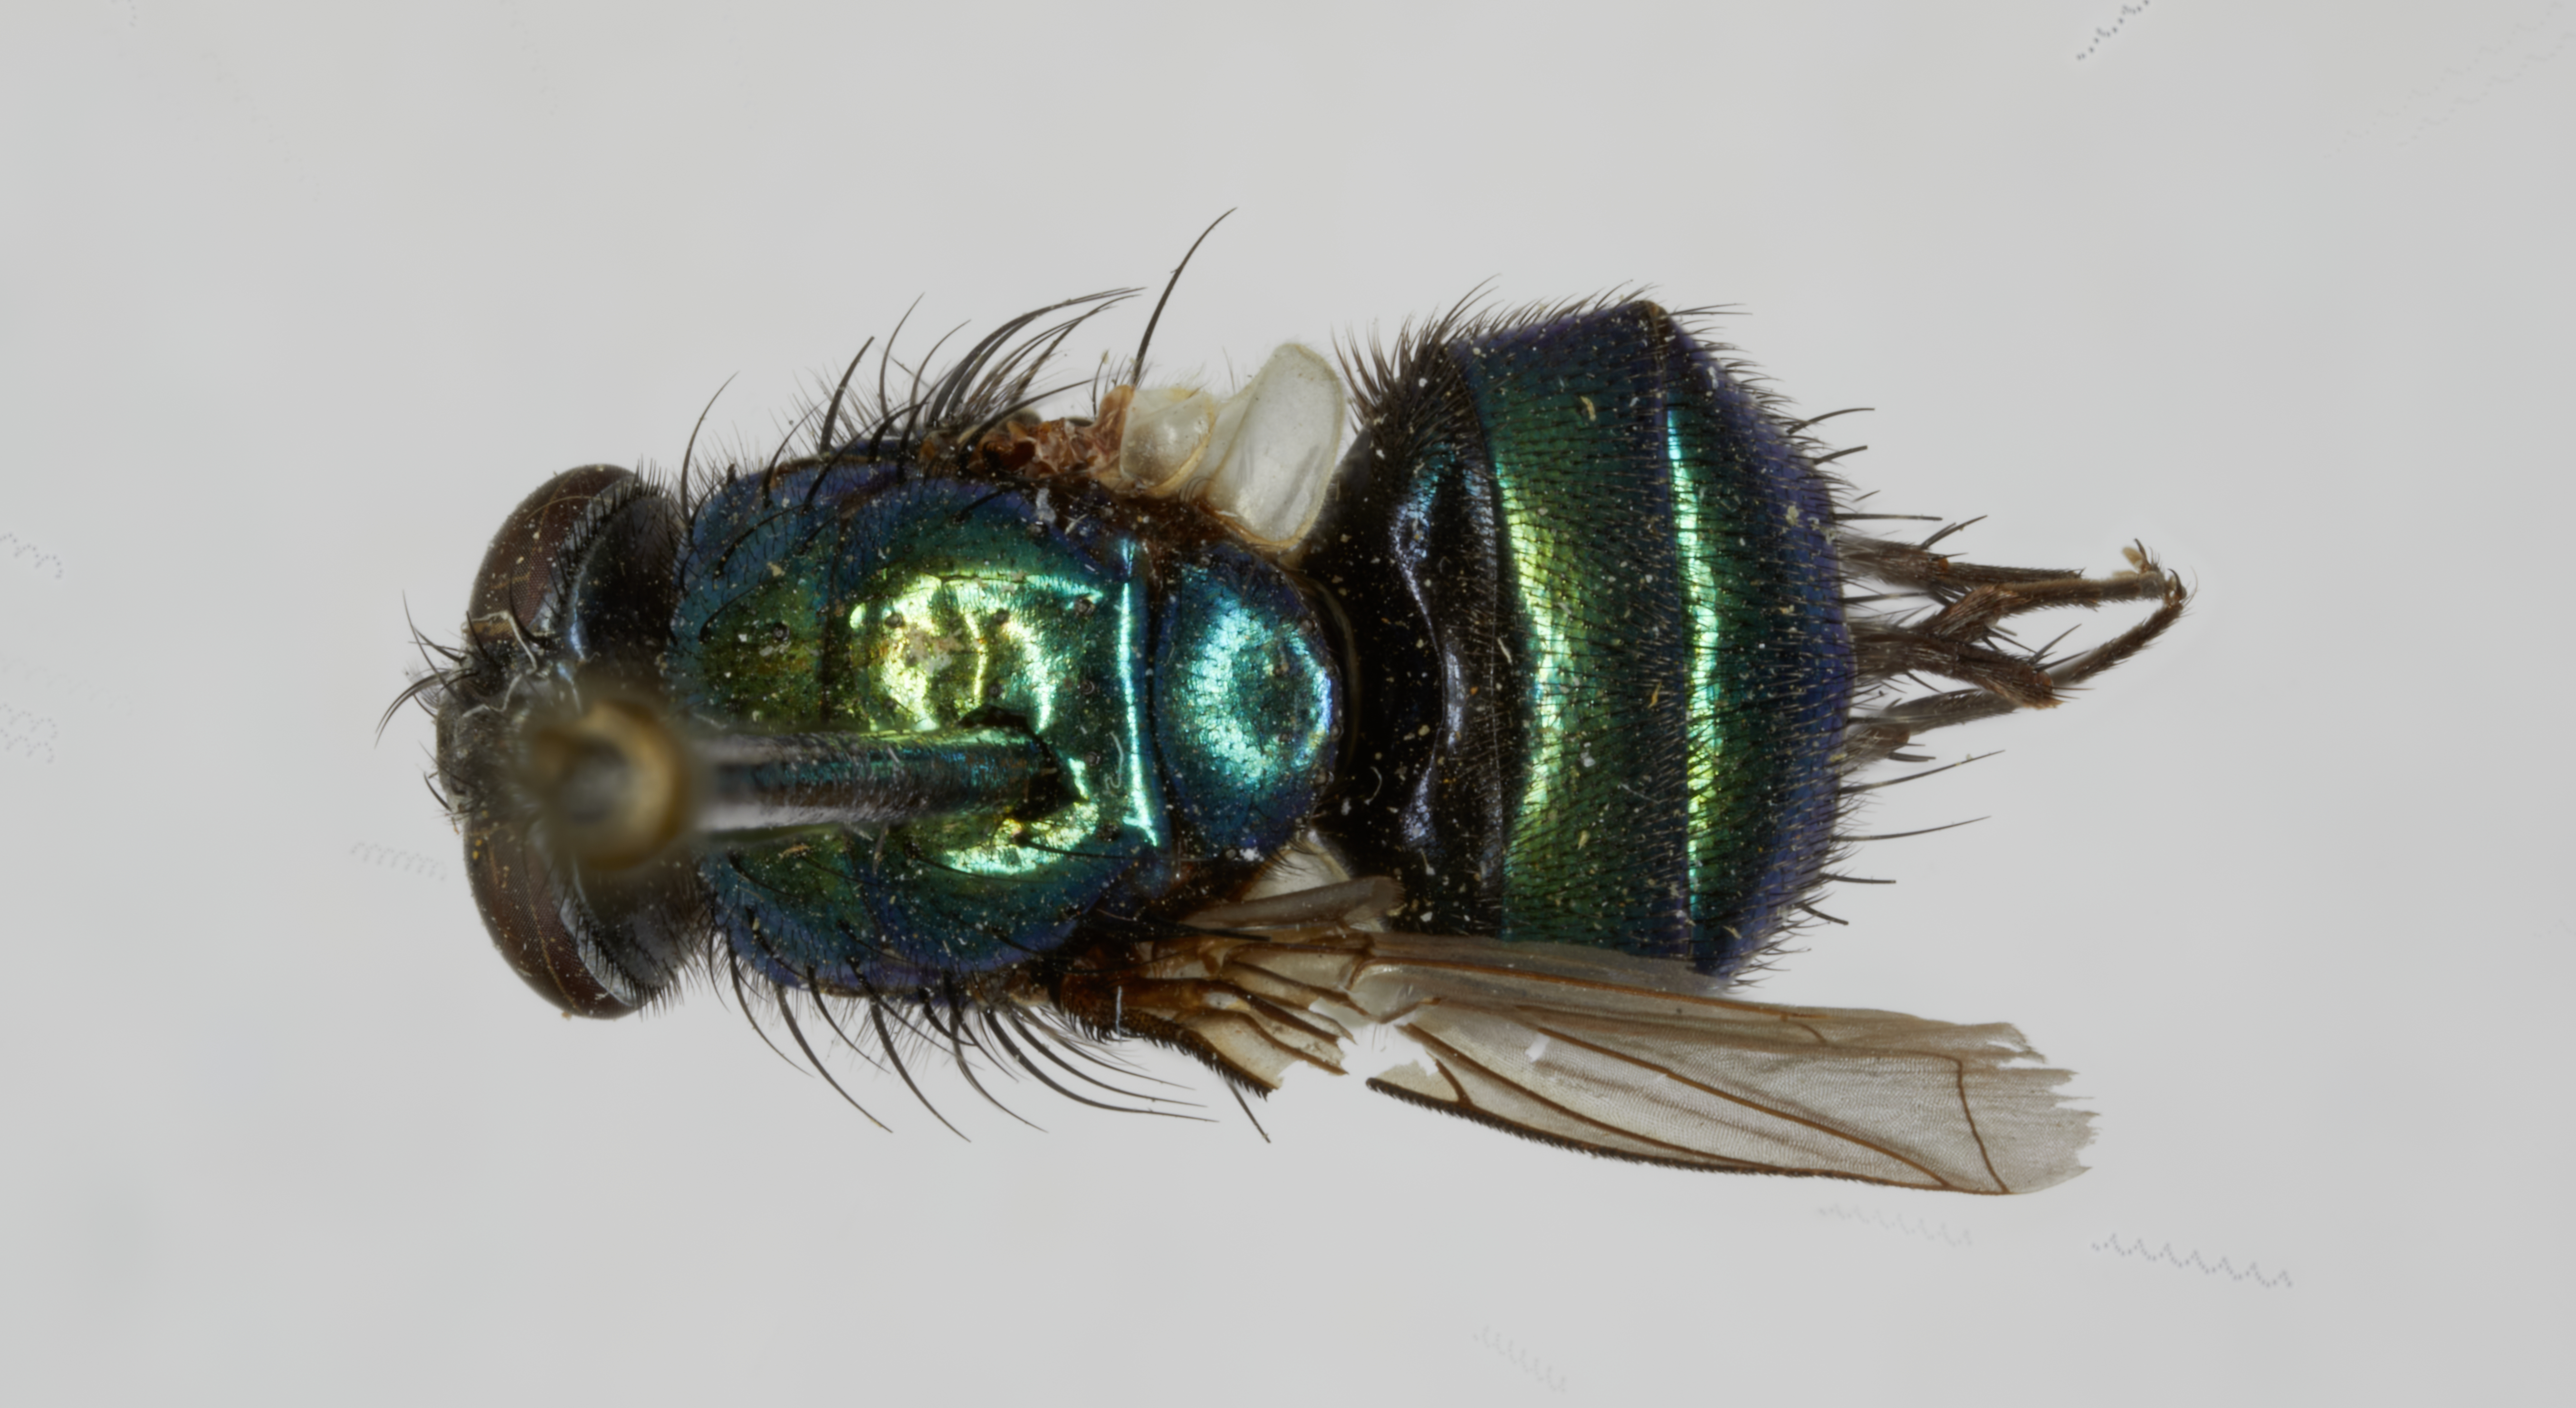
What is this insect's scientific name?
Bufolucilia silvarum (also Lucilia nigripalpis)
